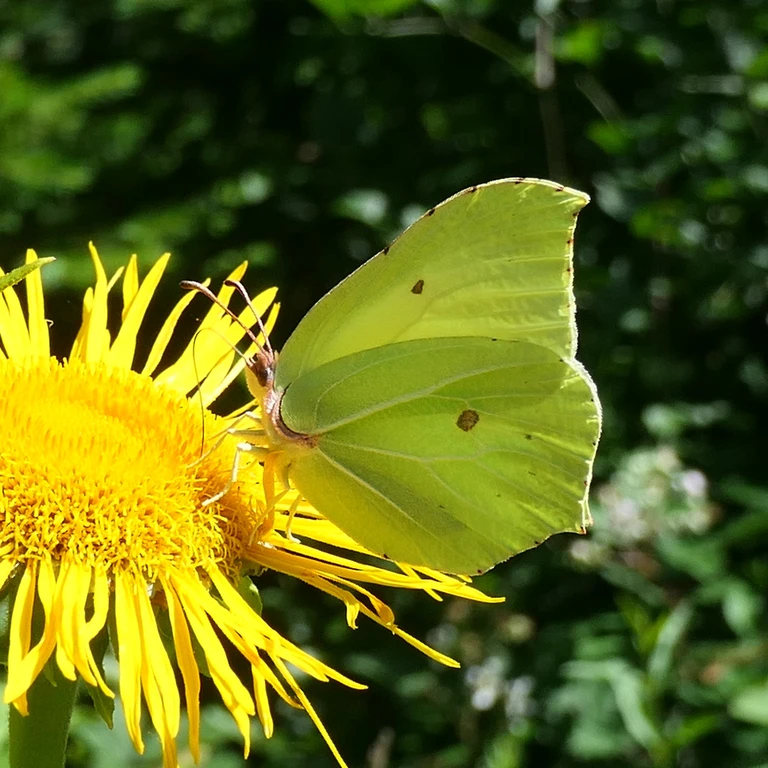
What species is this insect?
Gonepteryx rhamni
